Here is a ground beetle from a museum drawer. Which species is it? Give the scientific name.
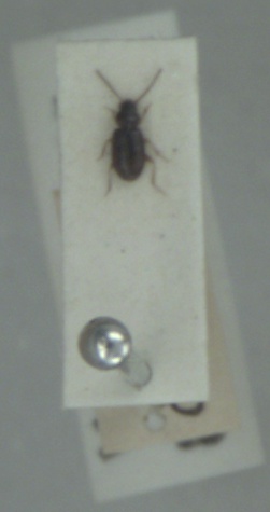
Tachys bistriatus
